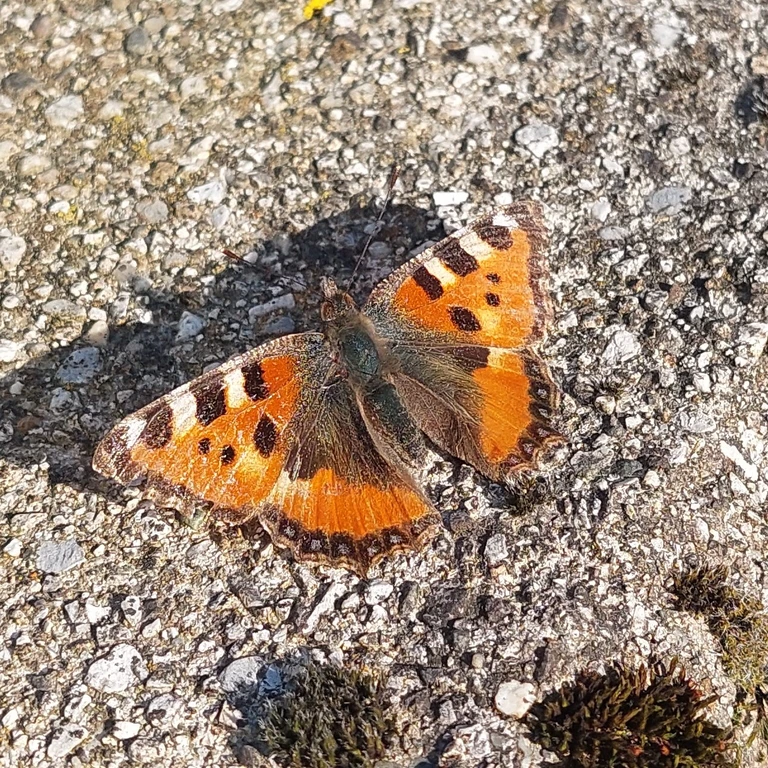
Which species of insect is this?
Aglais urticae
